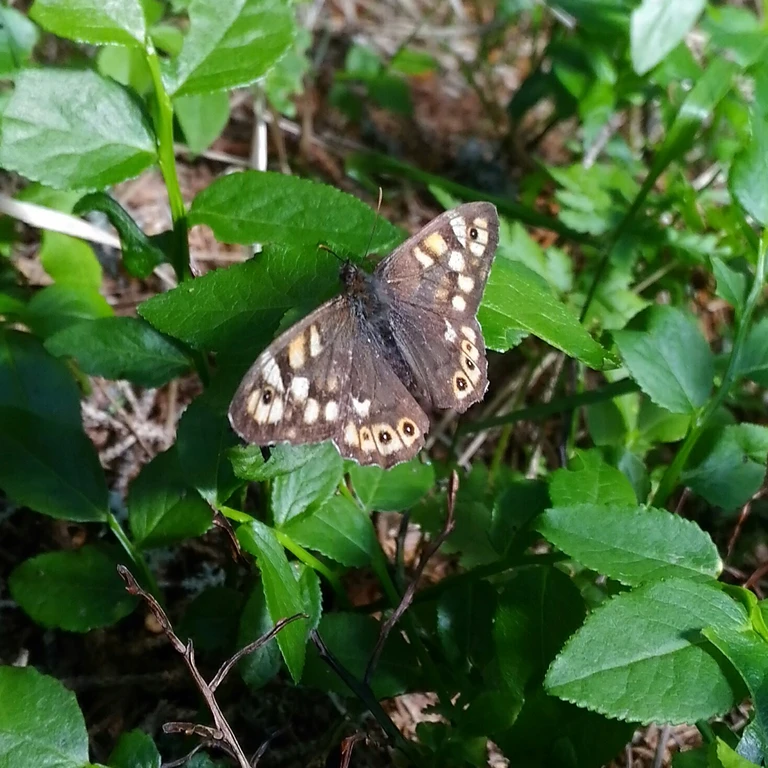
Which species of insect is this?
Pararge aegeria
